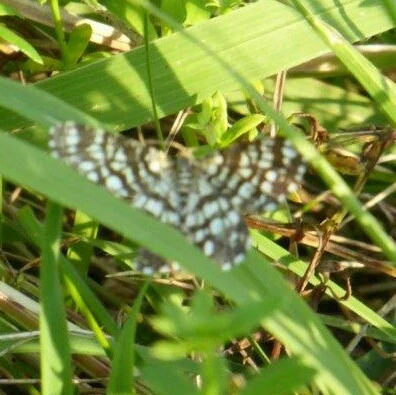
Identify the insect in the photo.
Chiasmia clathrata
